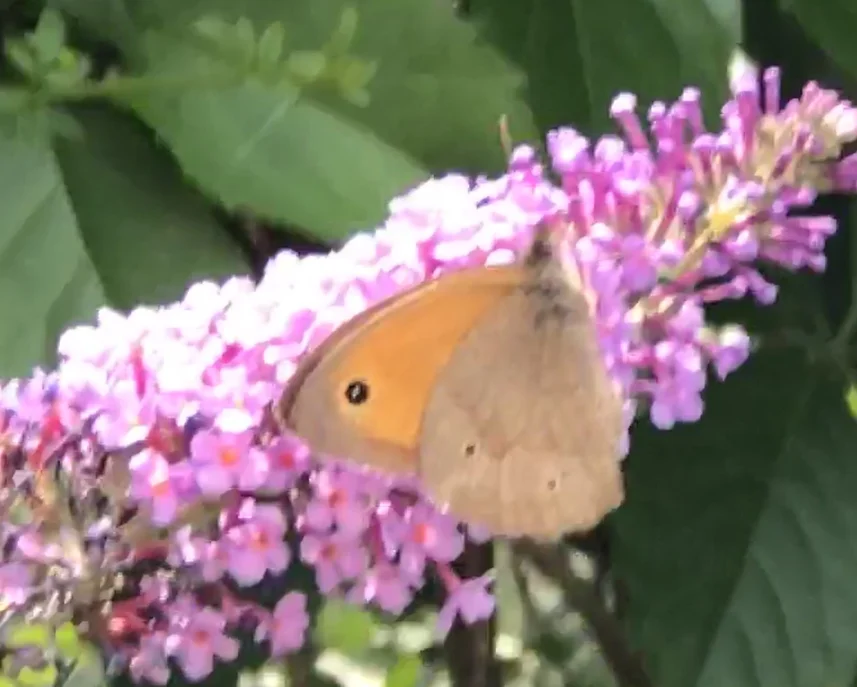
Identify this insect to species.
Maniola jurtina
